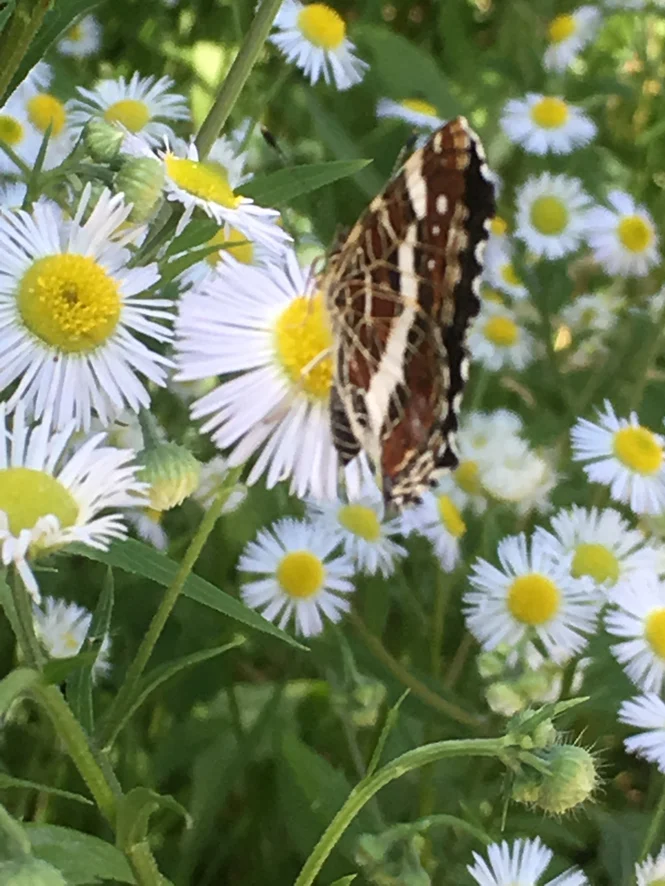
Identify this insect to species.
Araschnia levana
